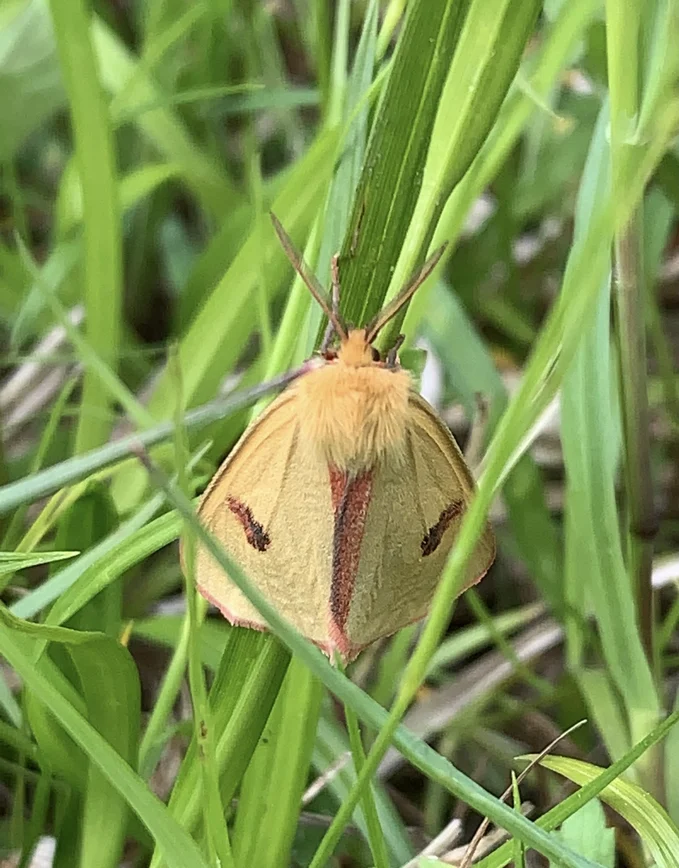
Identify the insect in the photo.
Diacrisia sannio
